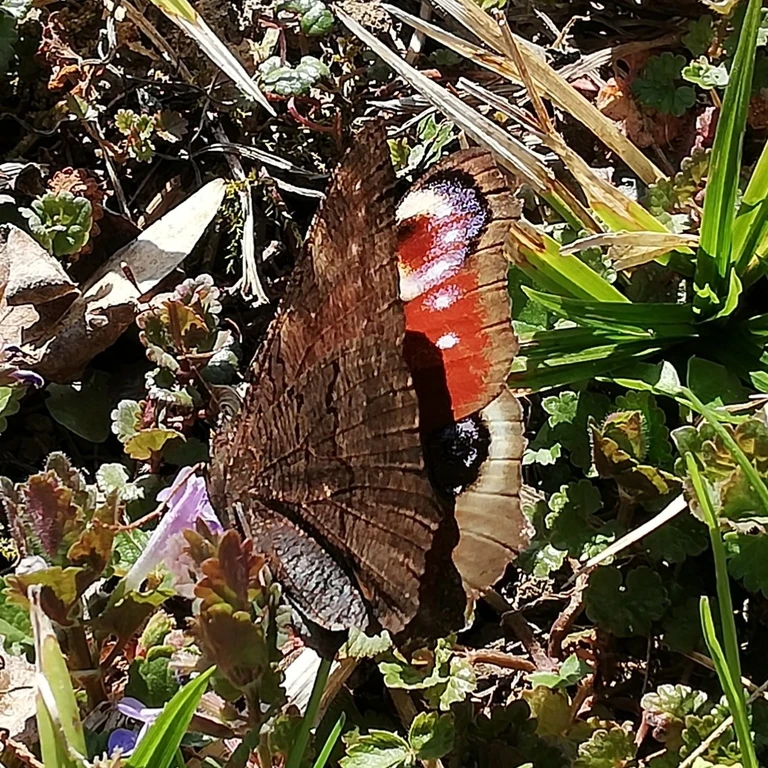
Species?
Aglais io
